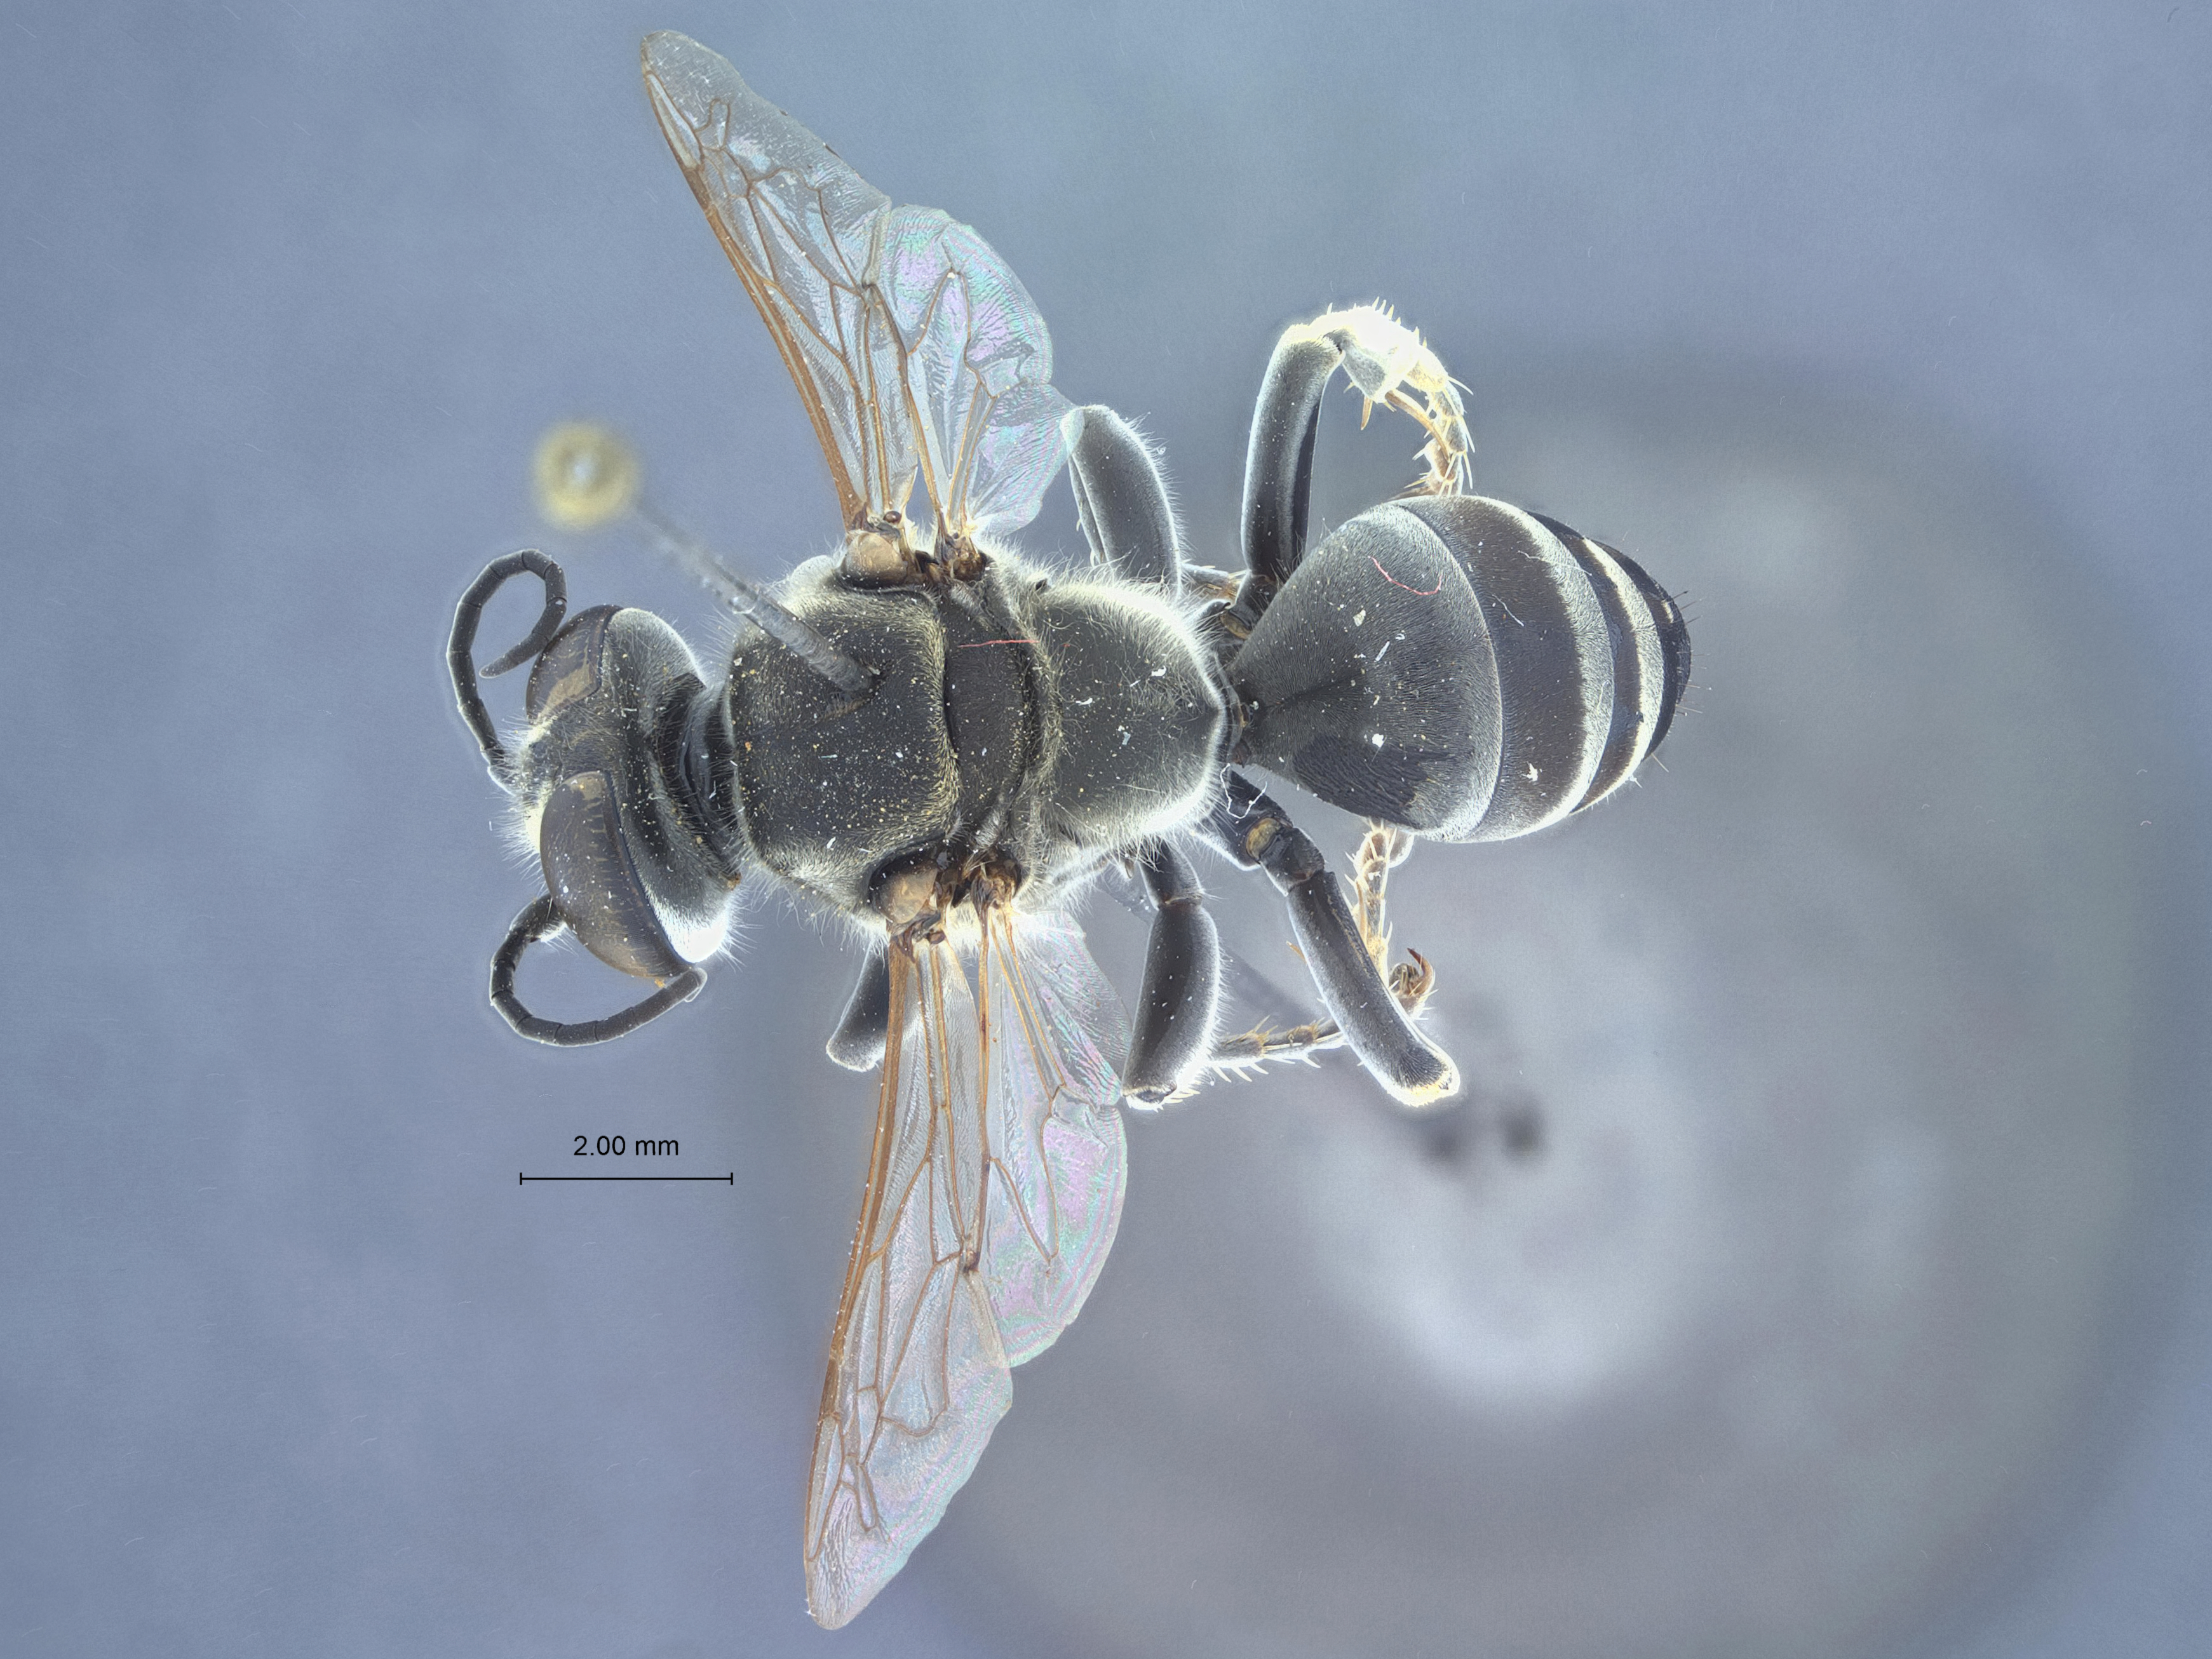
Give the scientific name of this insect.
Tachytes hengchunensis
